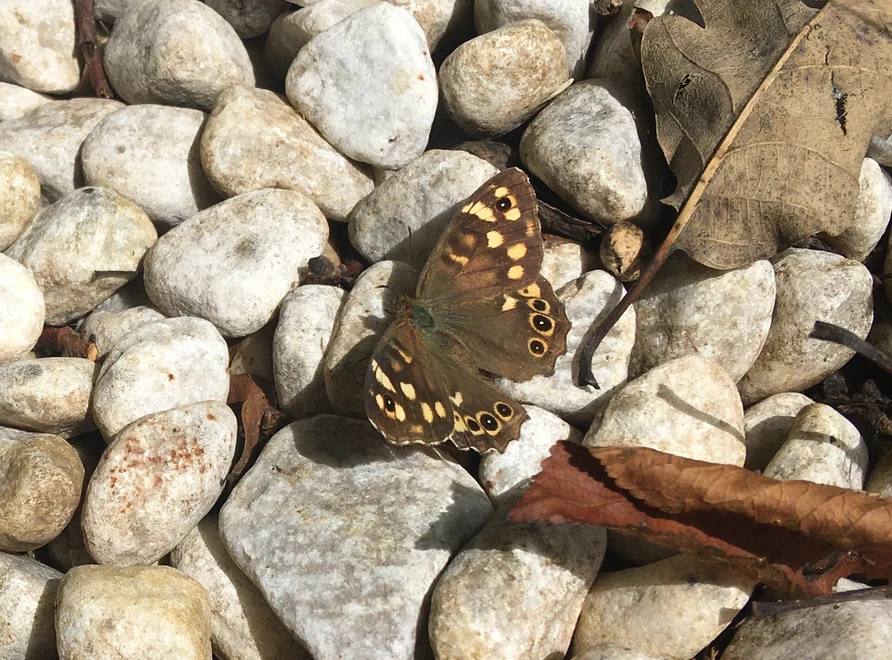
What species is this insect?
Pararge aegeria
